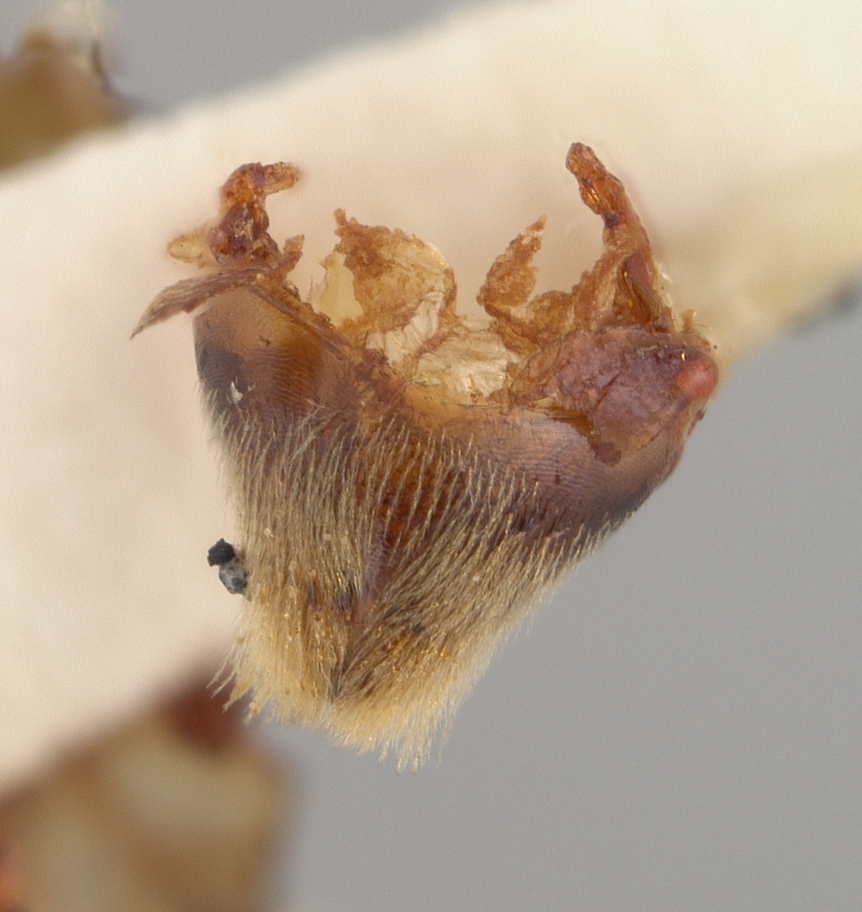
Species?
Andrena cragini
